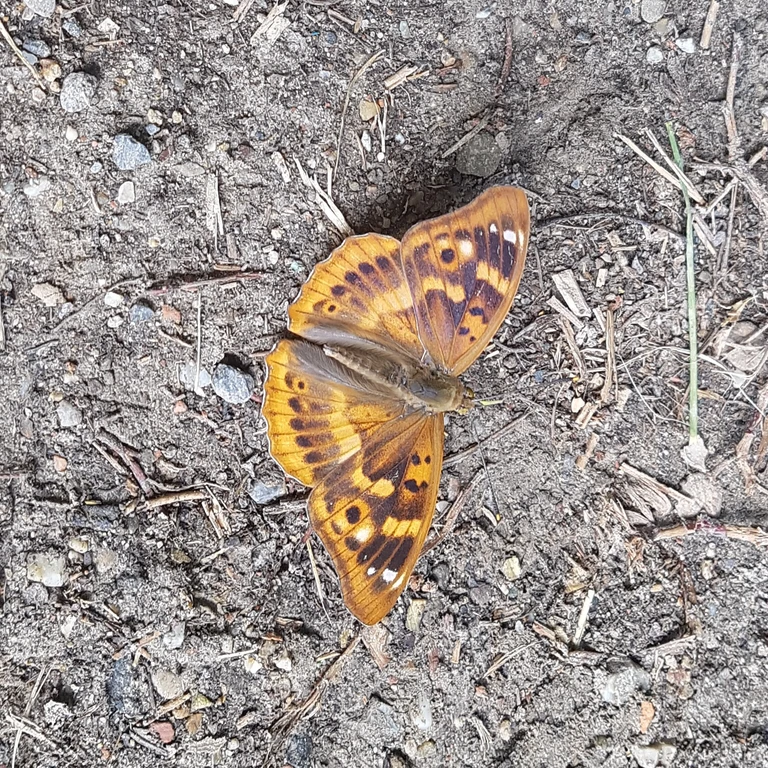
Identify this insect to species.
Apatura ilia
